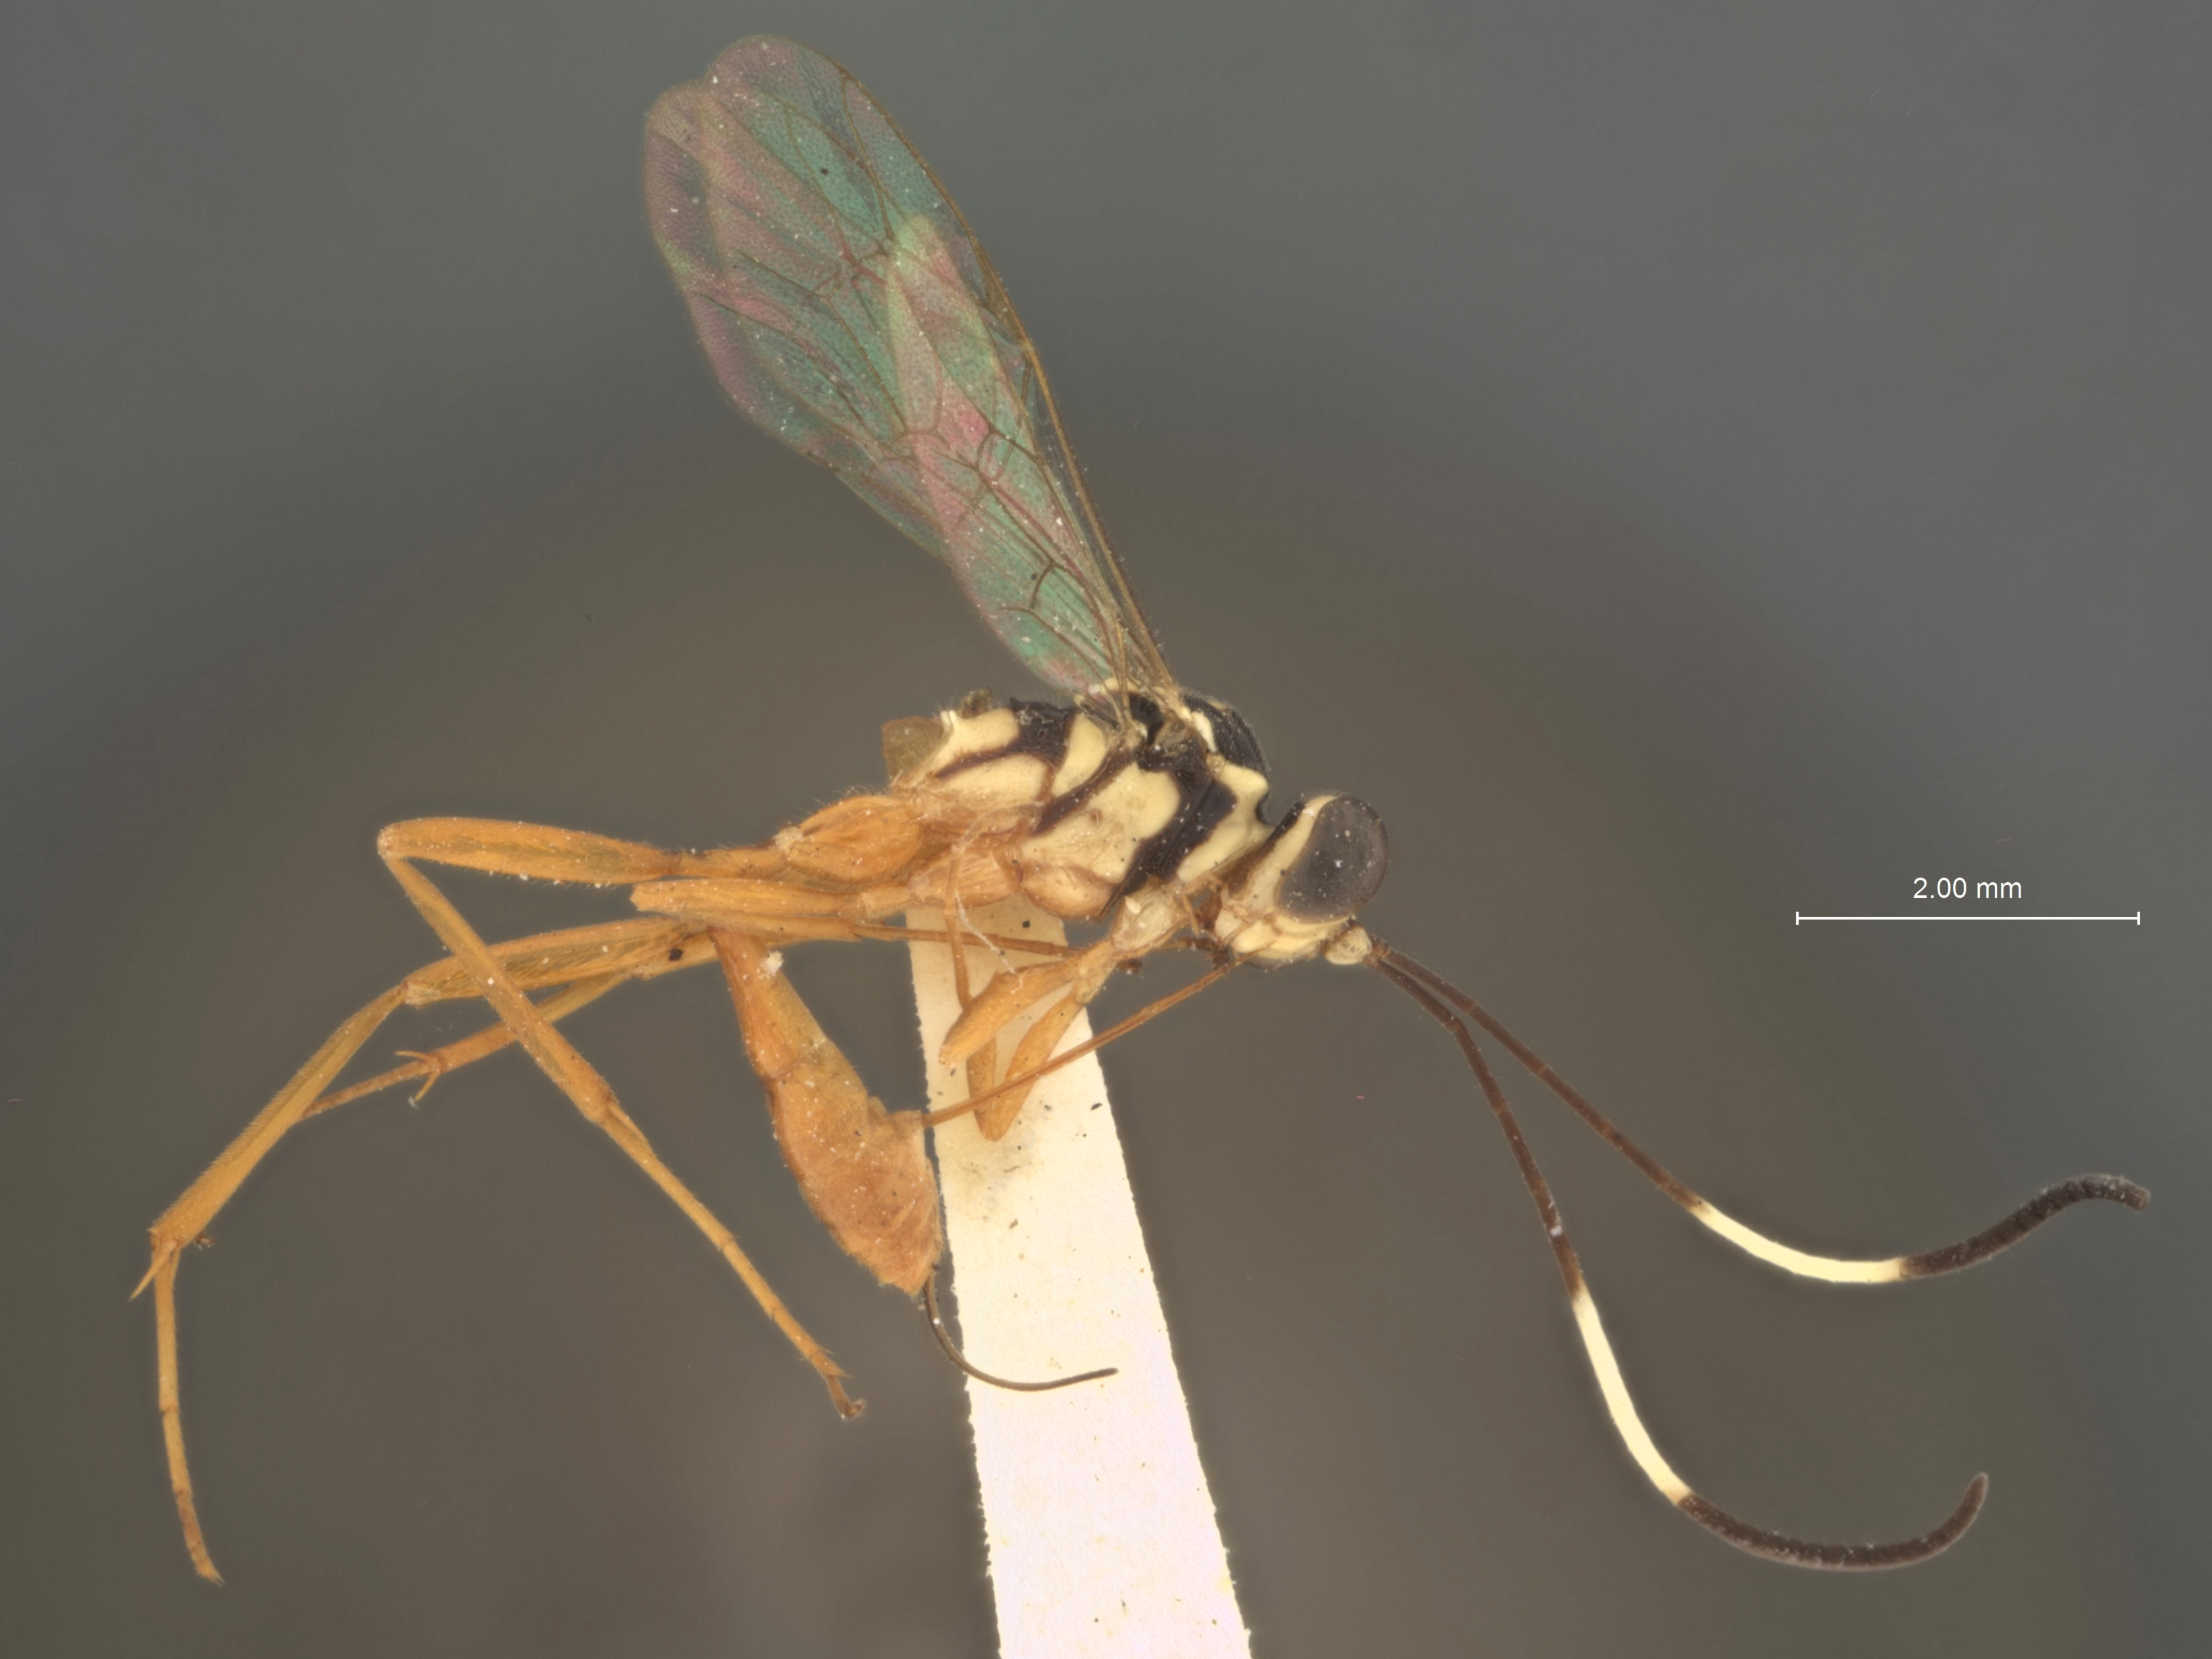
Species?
Polycyrtus infractus
